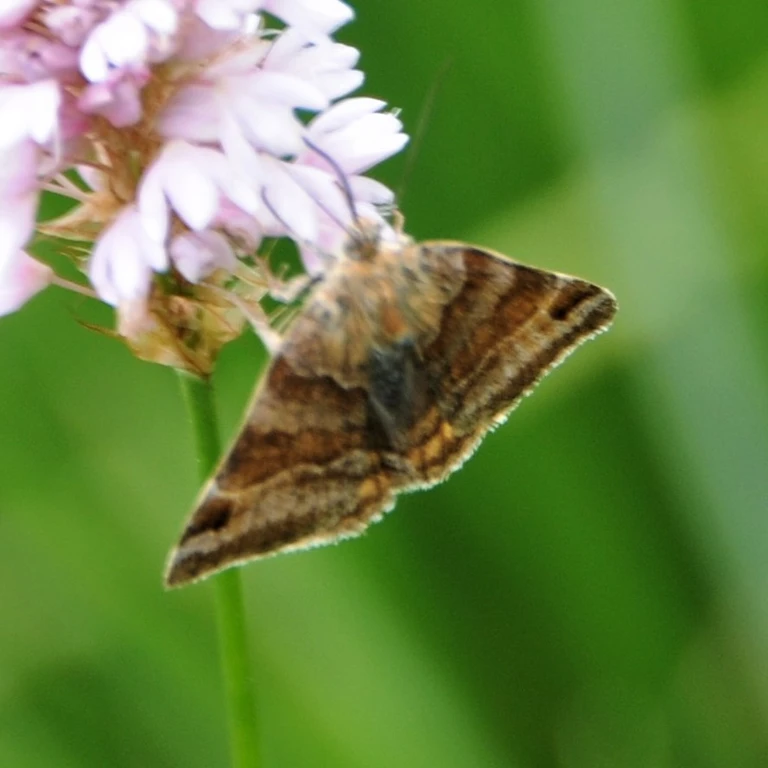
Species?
Euclidia glyphica
